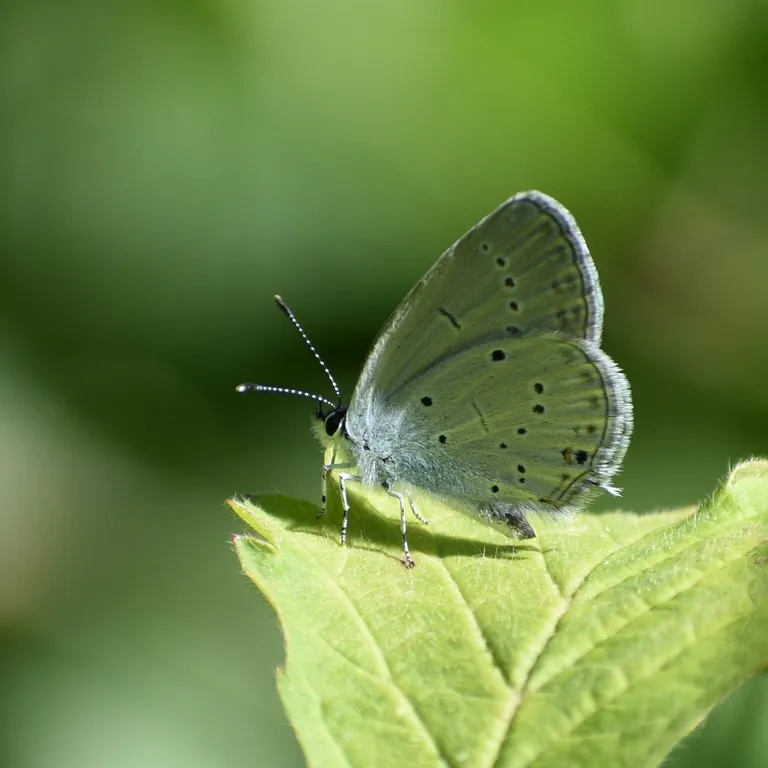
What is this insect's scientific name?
Cupido decolorata (also Elkalyce decolorata)
